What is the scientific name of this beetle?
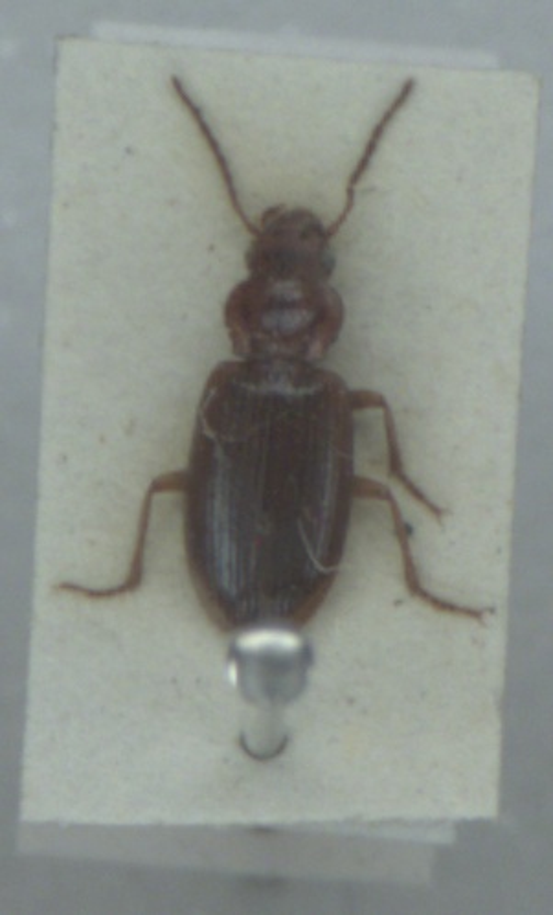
Dicheirotrichus gustavii
